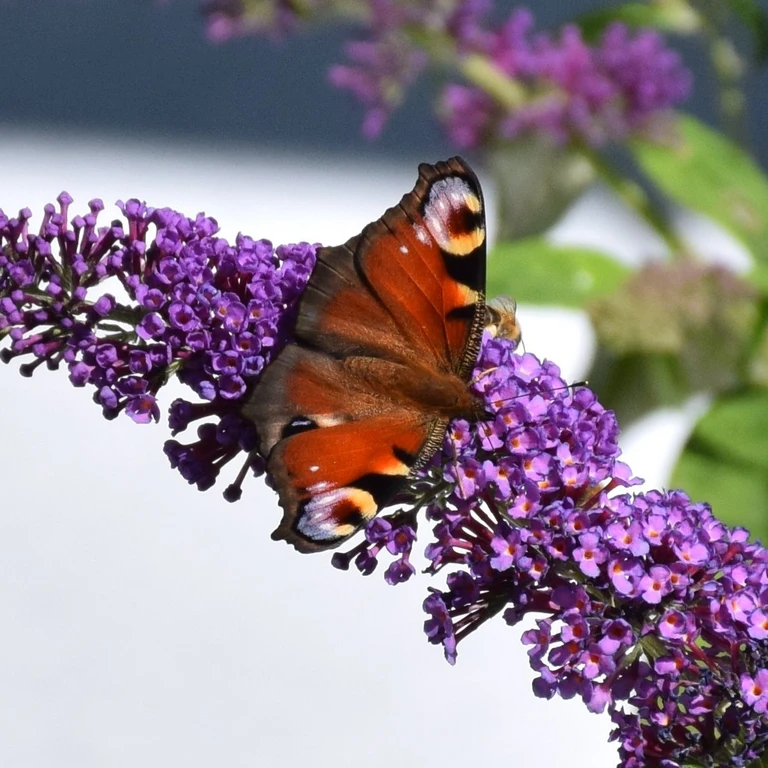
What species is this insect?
Aglais io
